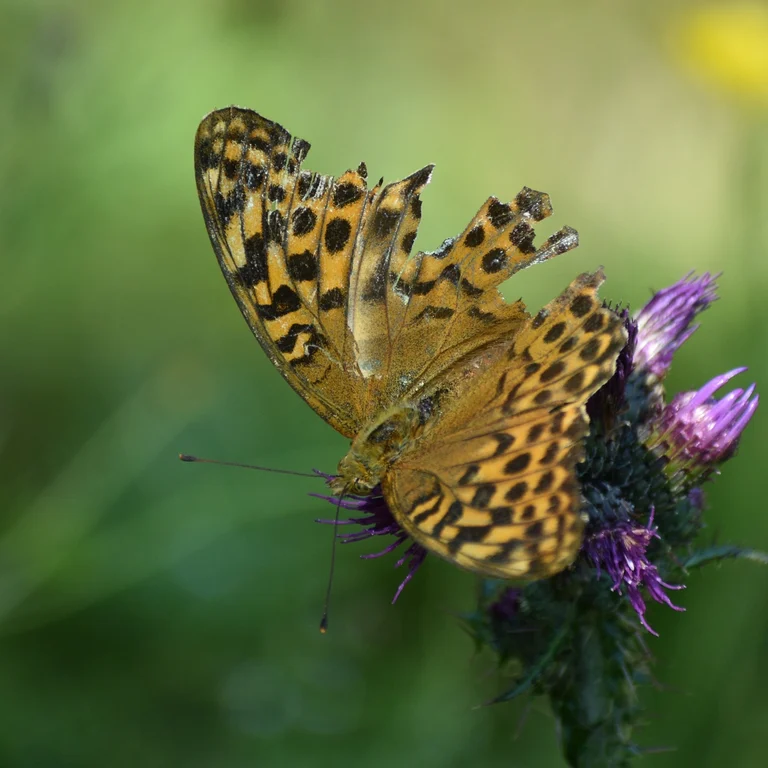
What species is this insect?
Argynnis paphia
